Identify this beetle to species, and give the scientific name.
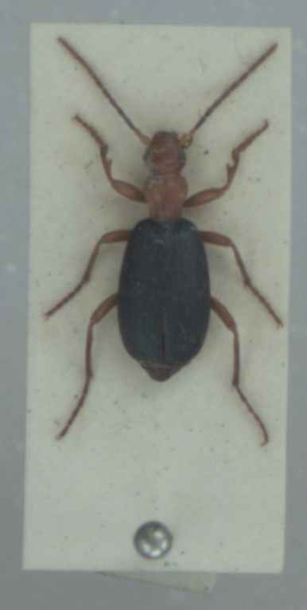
Brachinus crepitans
